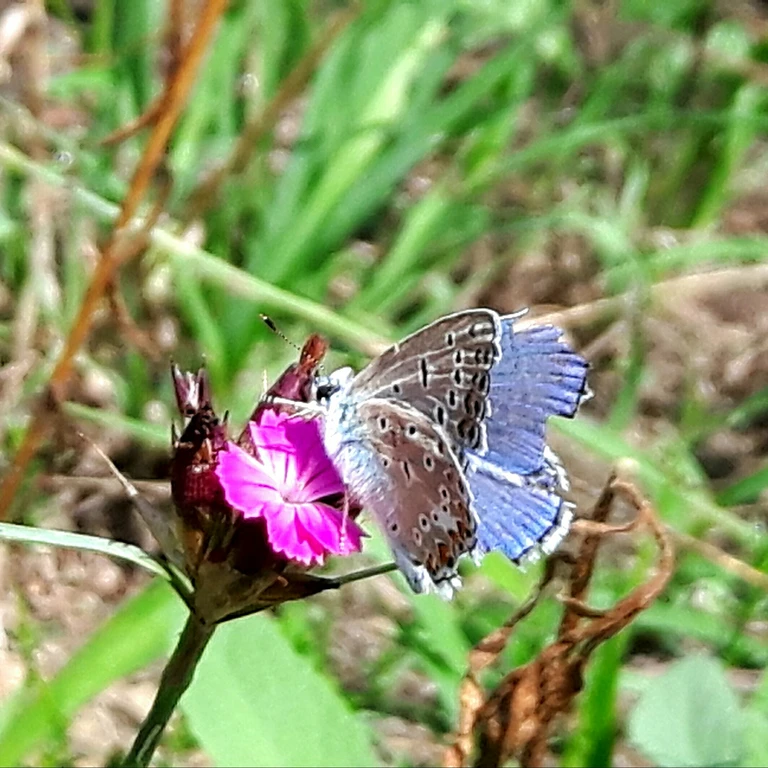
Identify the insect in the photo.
Polyommatus icarus
